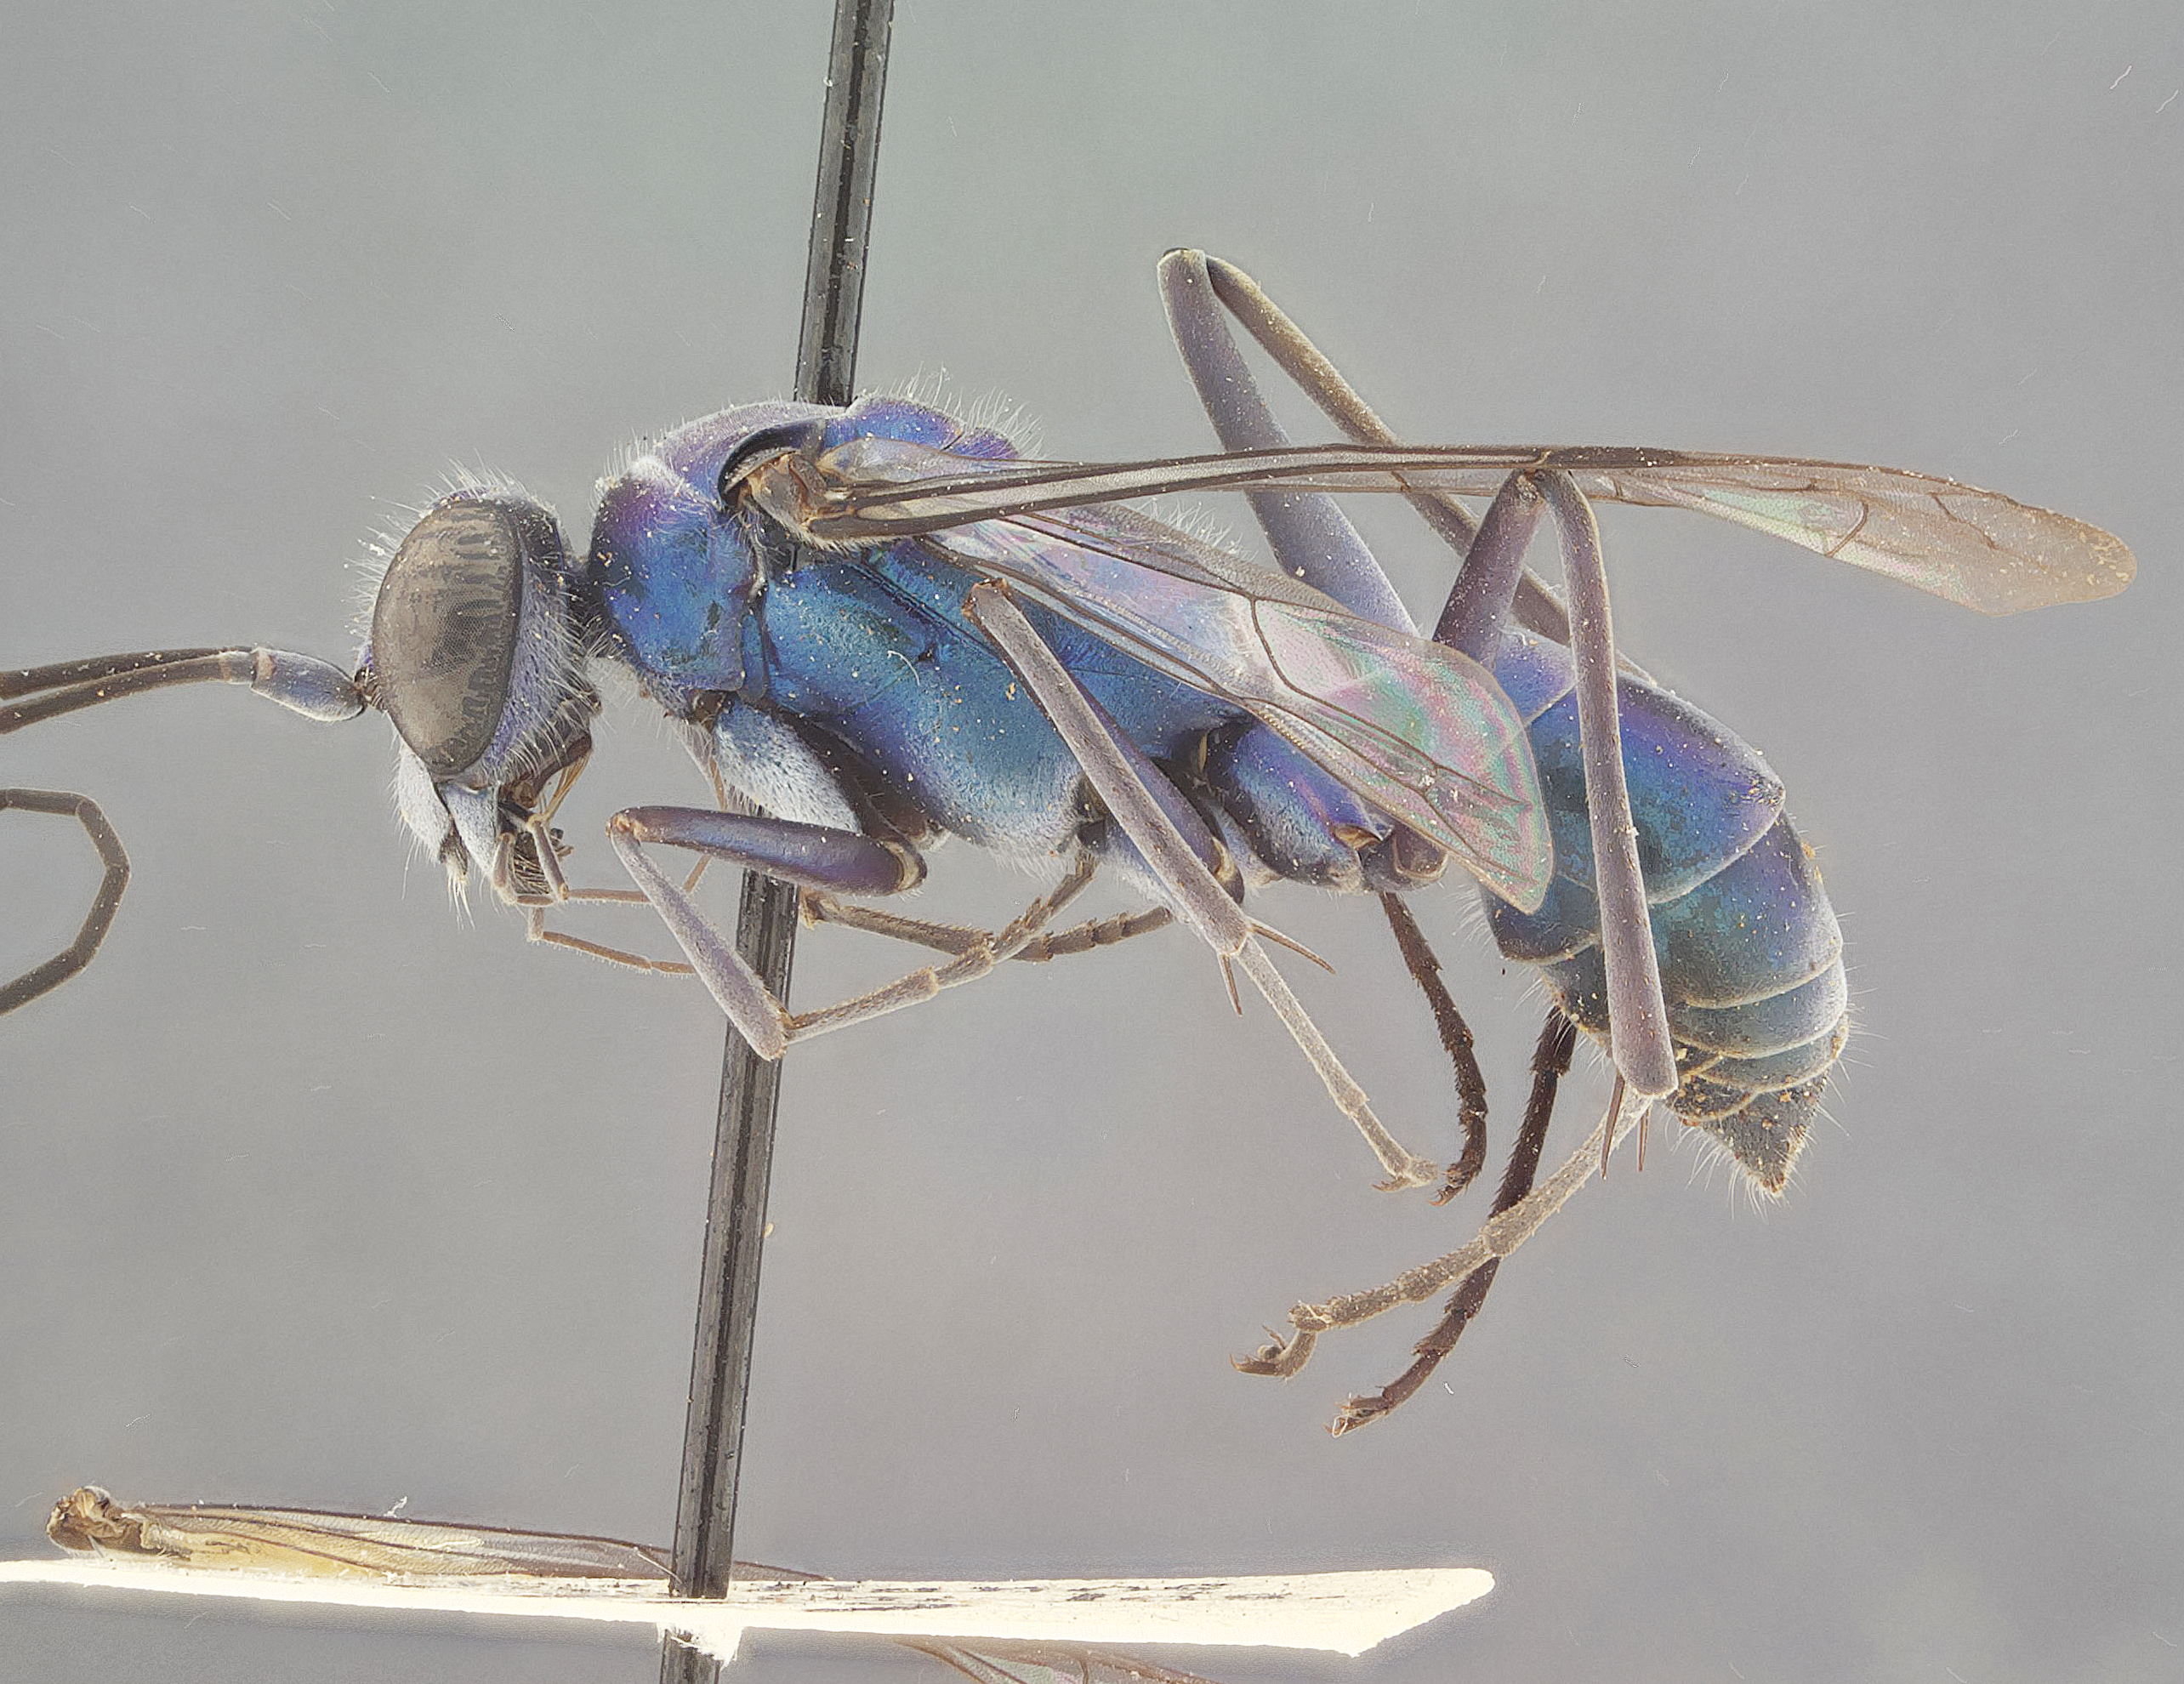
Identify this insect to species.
Pseudagenia nyemitawa
